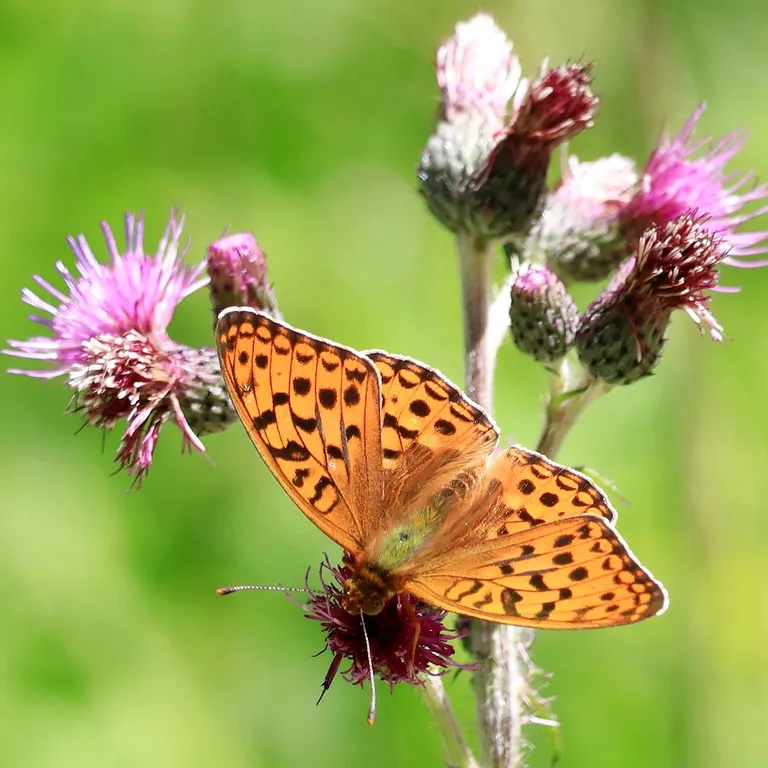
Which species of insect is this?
Fabriciana adippe
